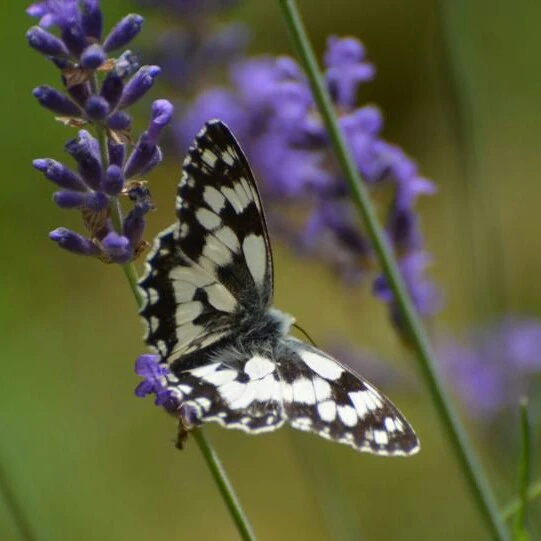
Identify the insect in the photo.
Melanargia galathea
